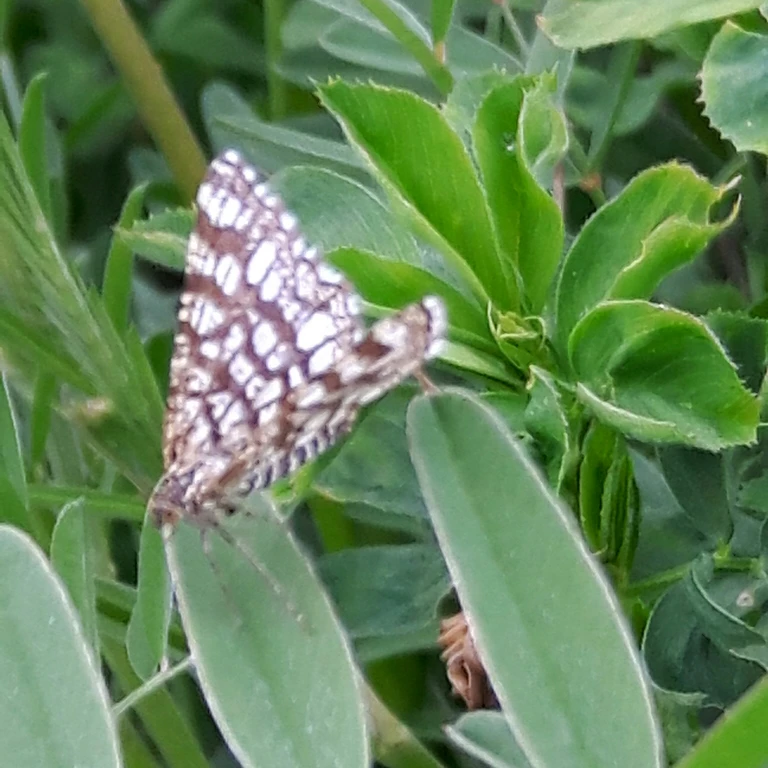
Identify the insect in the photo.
Chiasmia clathrata
